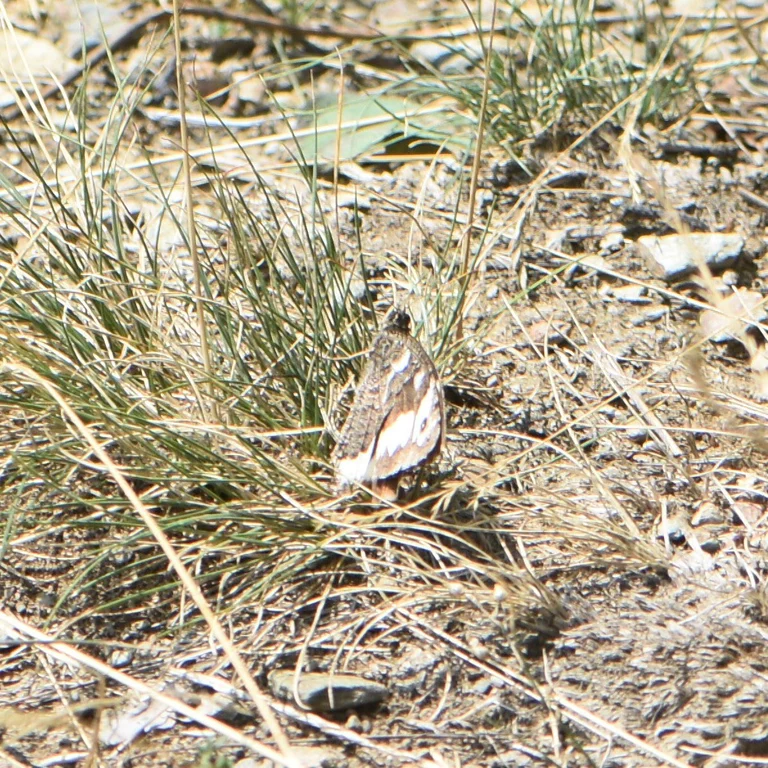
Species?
Brintesia circe
